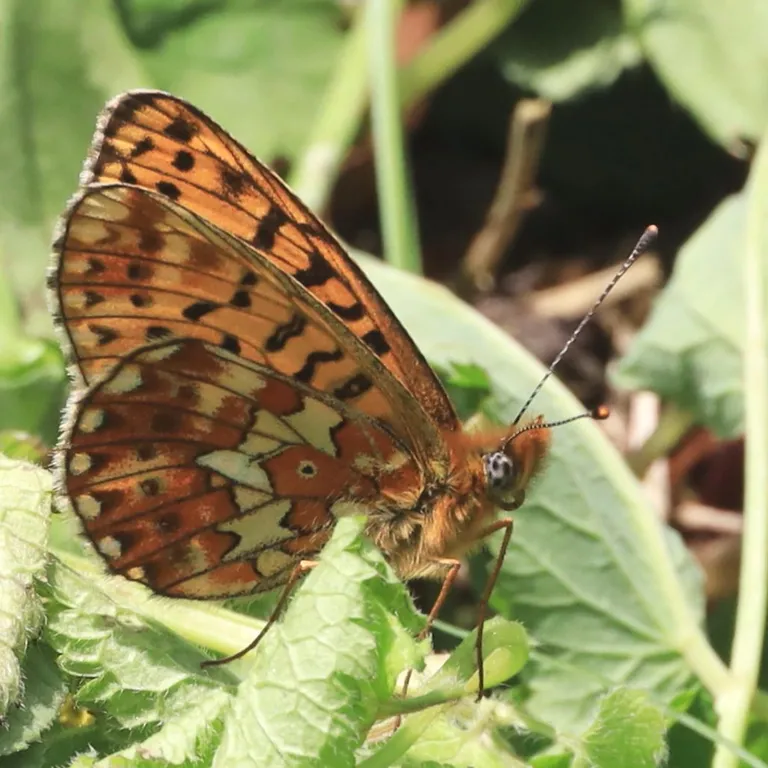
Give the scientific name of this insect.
Boloria euphrosyne (also Clossiana euphrosyne)
